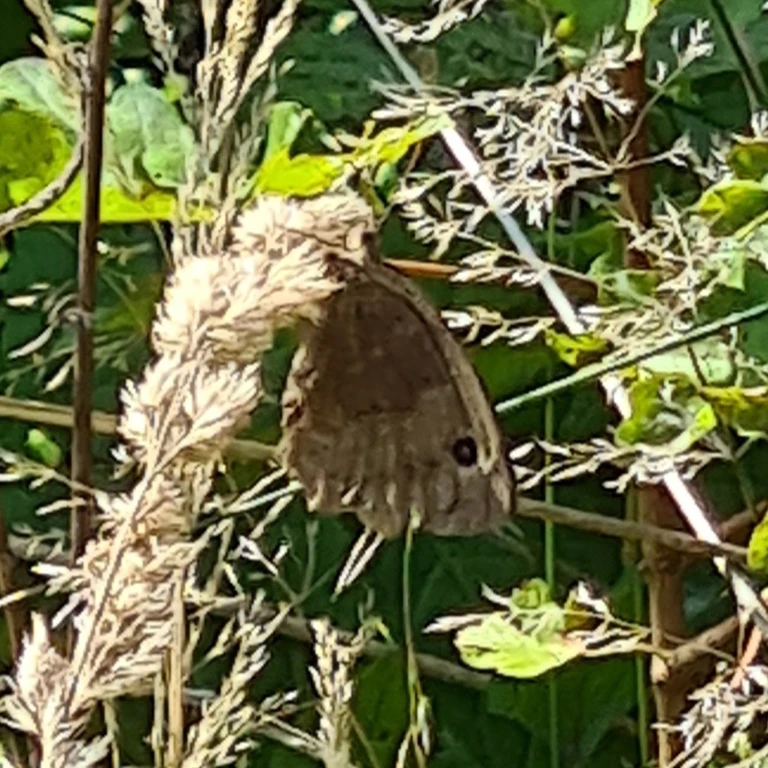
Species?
Minois dryas
